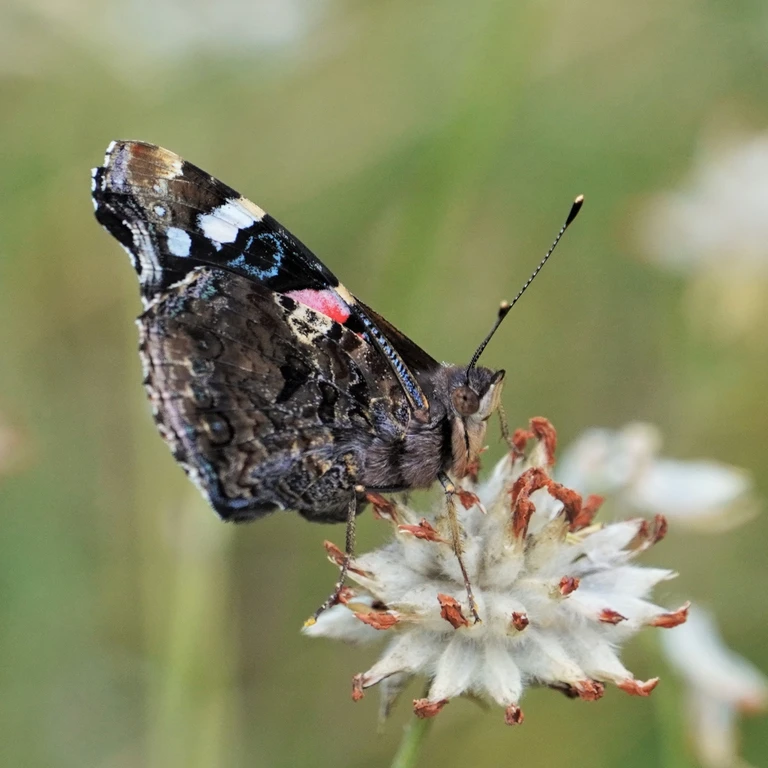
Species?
Vanessa atalanta
